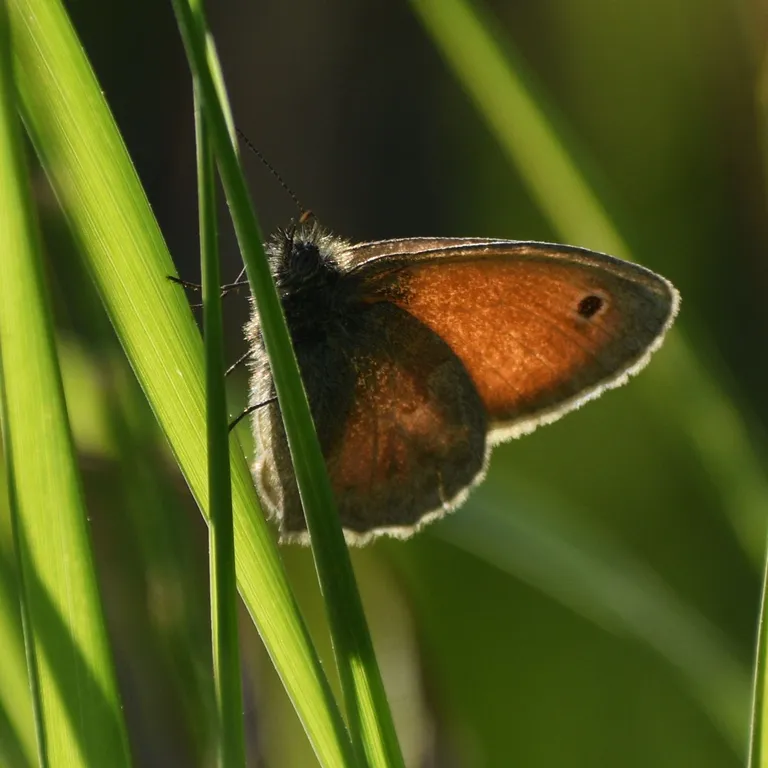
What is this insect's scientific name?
Coenonympha pamphilus
